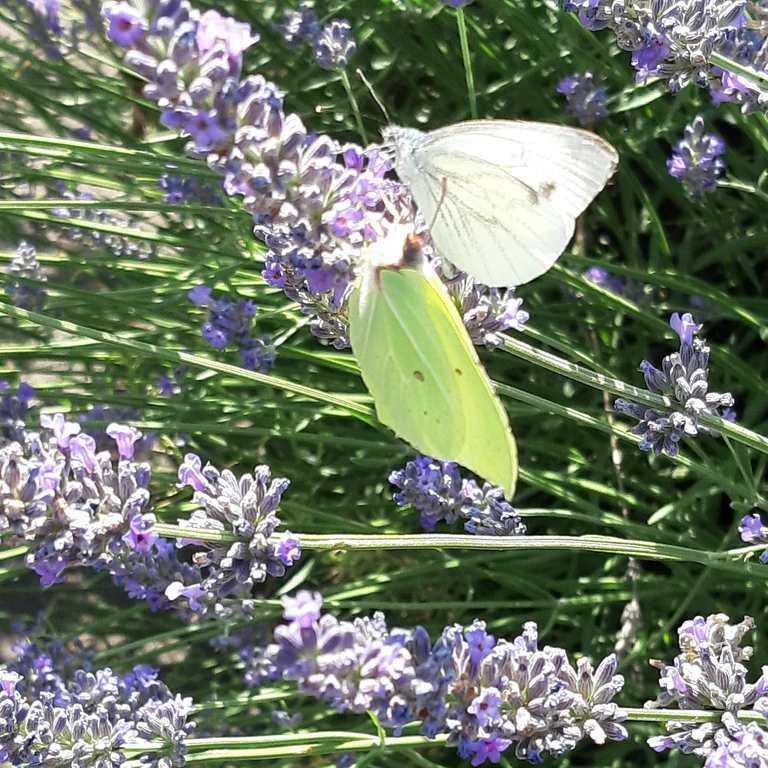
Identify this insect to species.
Gonepteryx rhamni
